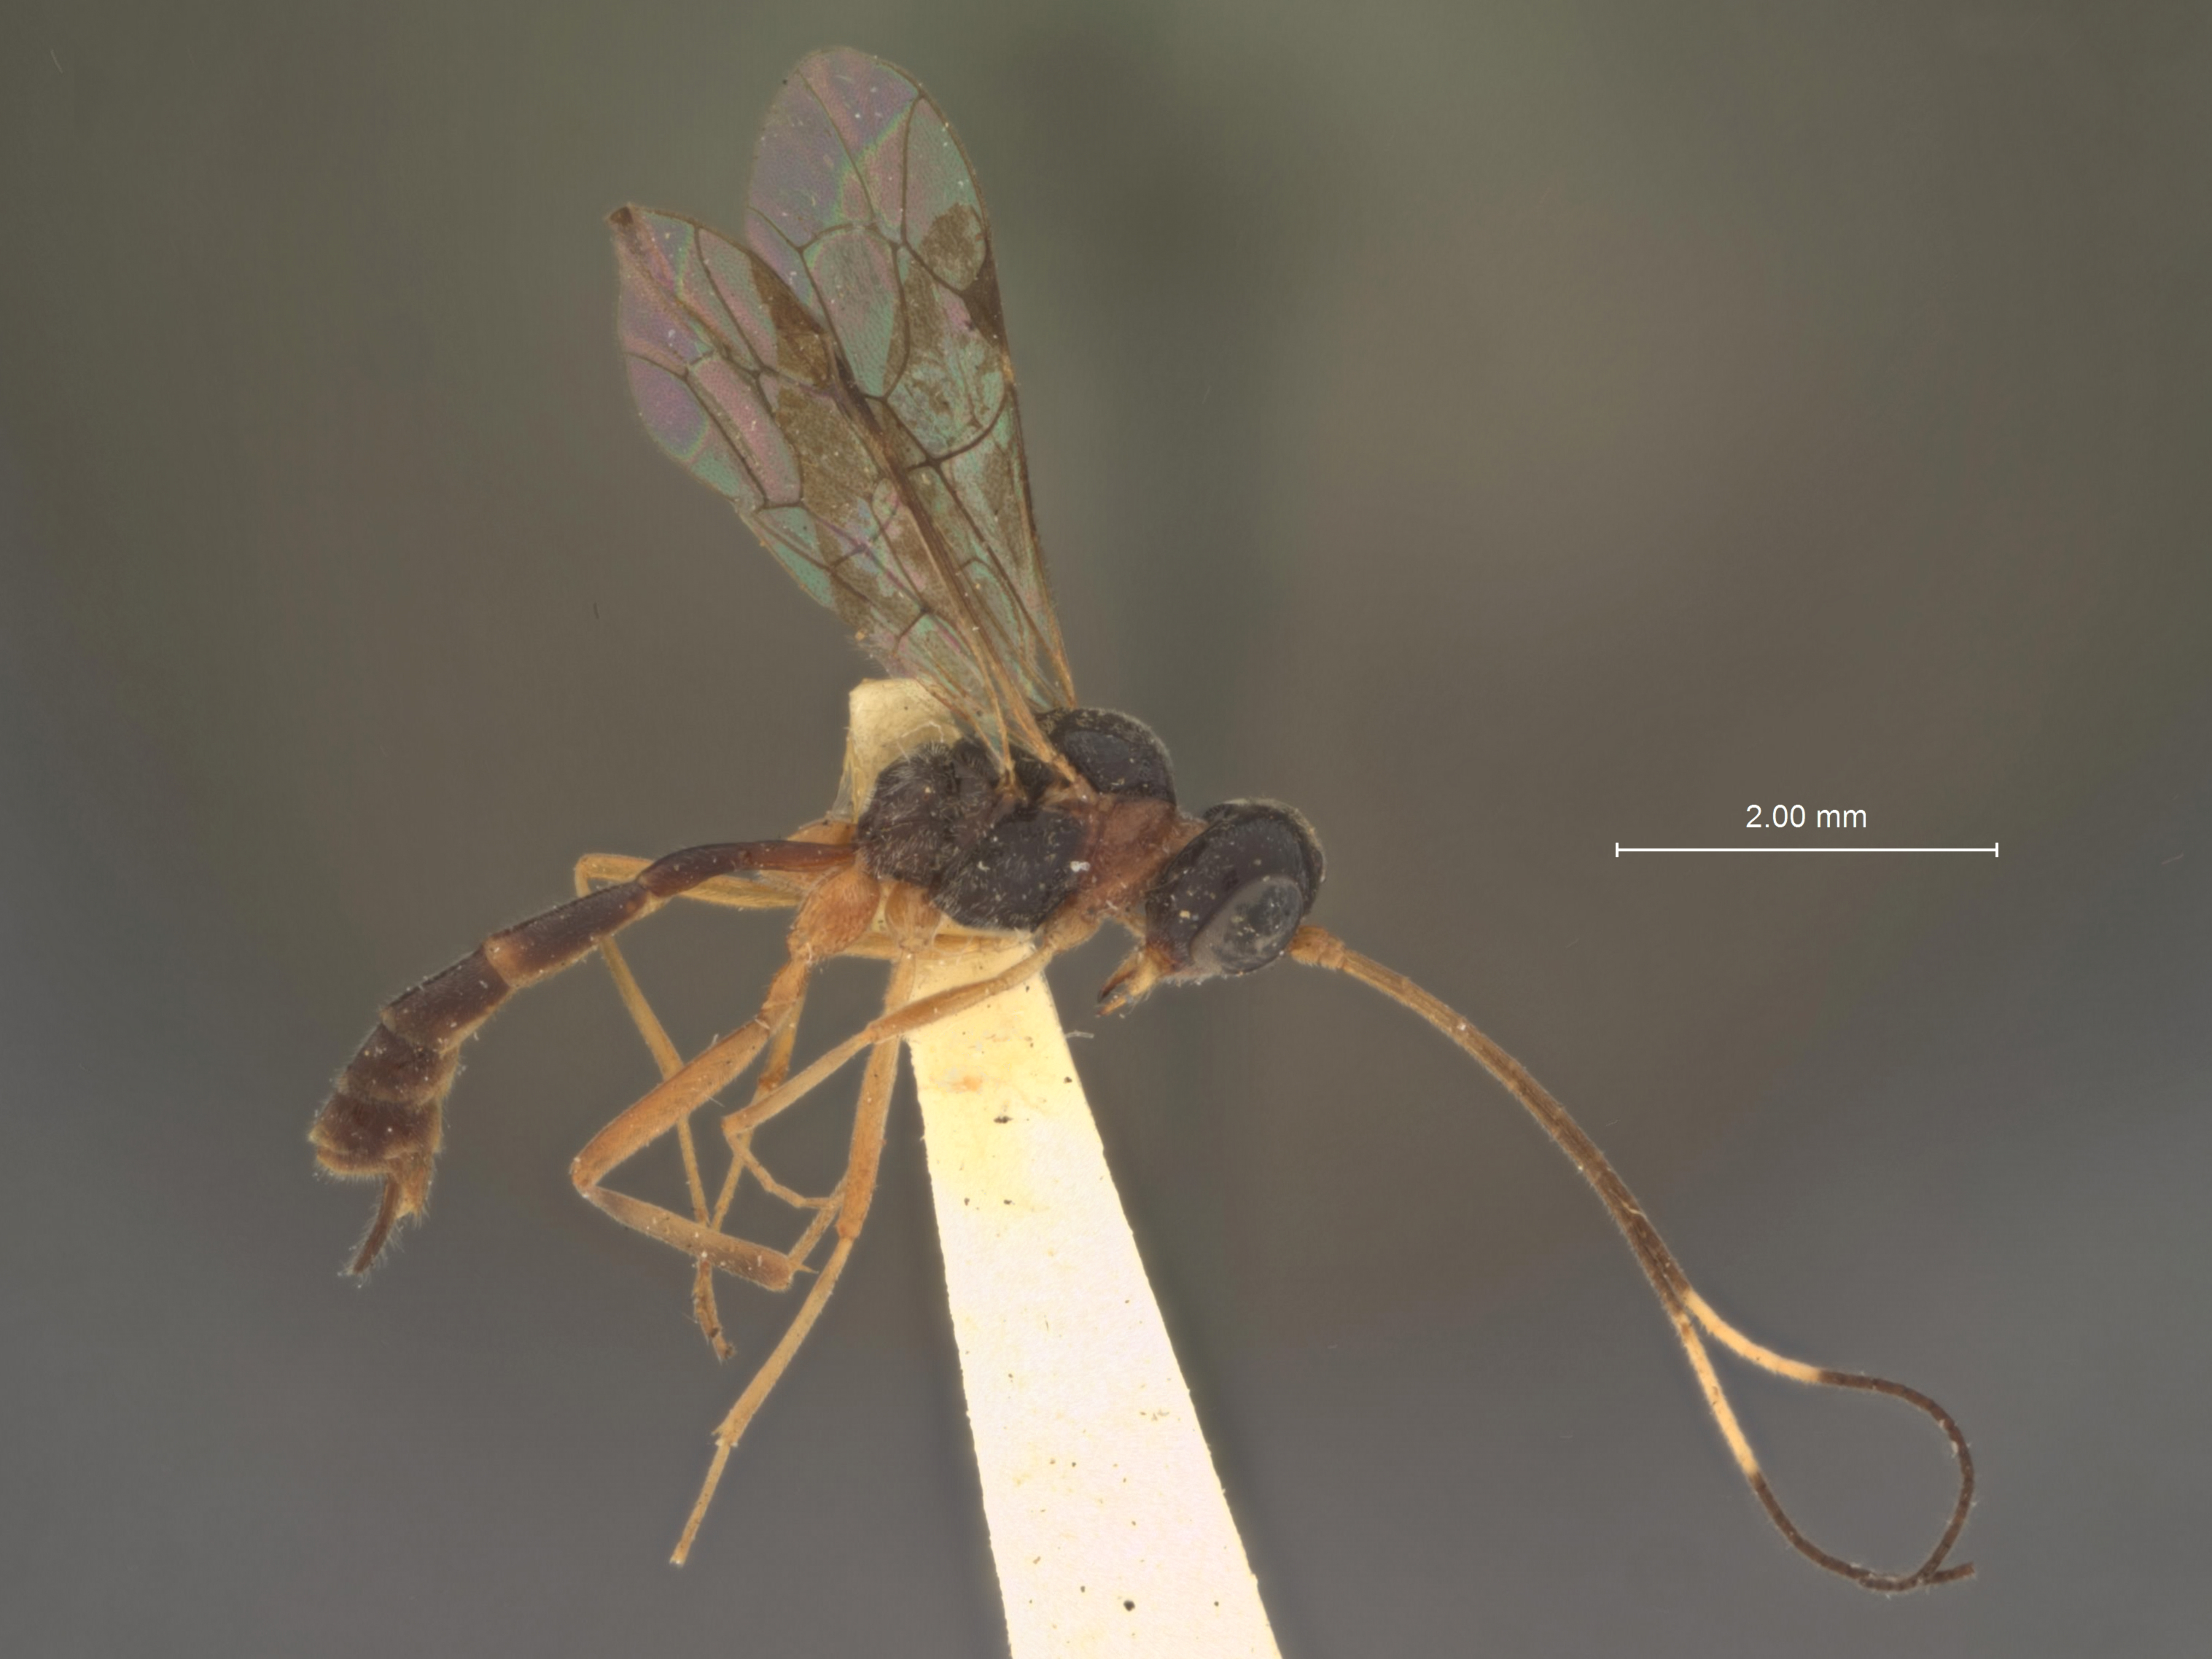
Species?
Alopognathus collaris
